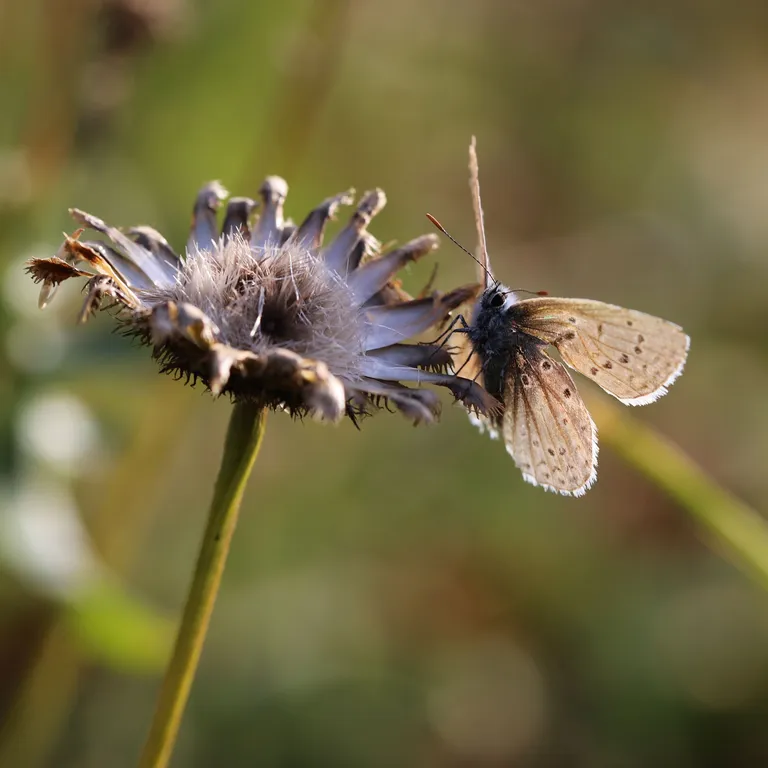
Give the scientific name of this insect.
Polyommatus icarus
